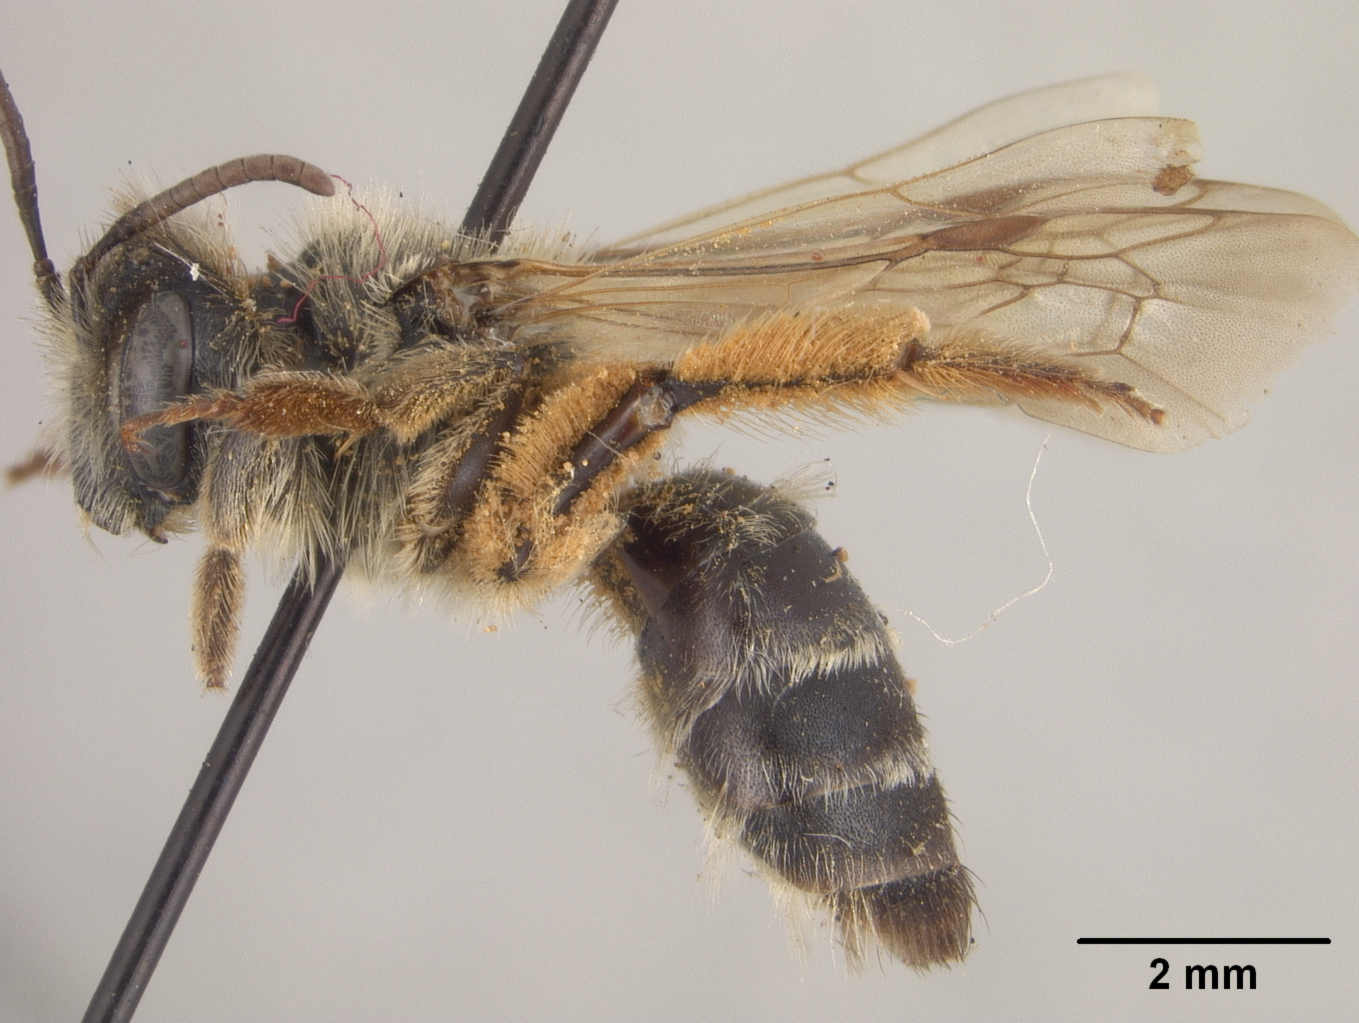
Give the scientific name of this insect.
Andrena bentoni
